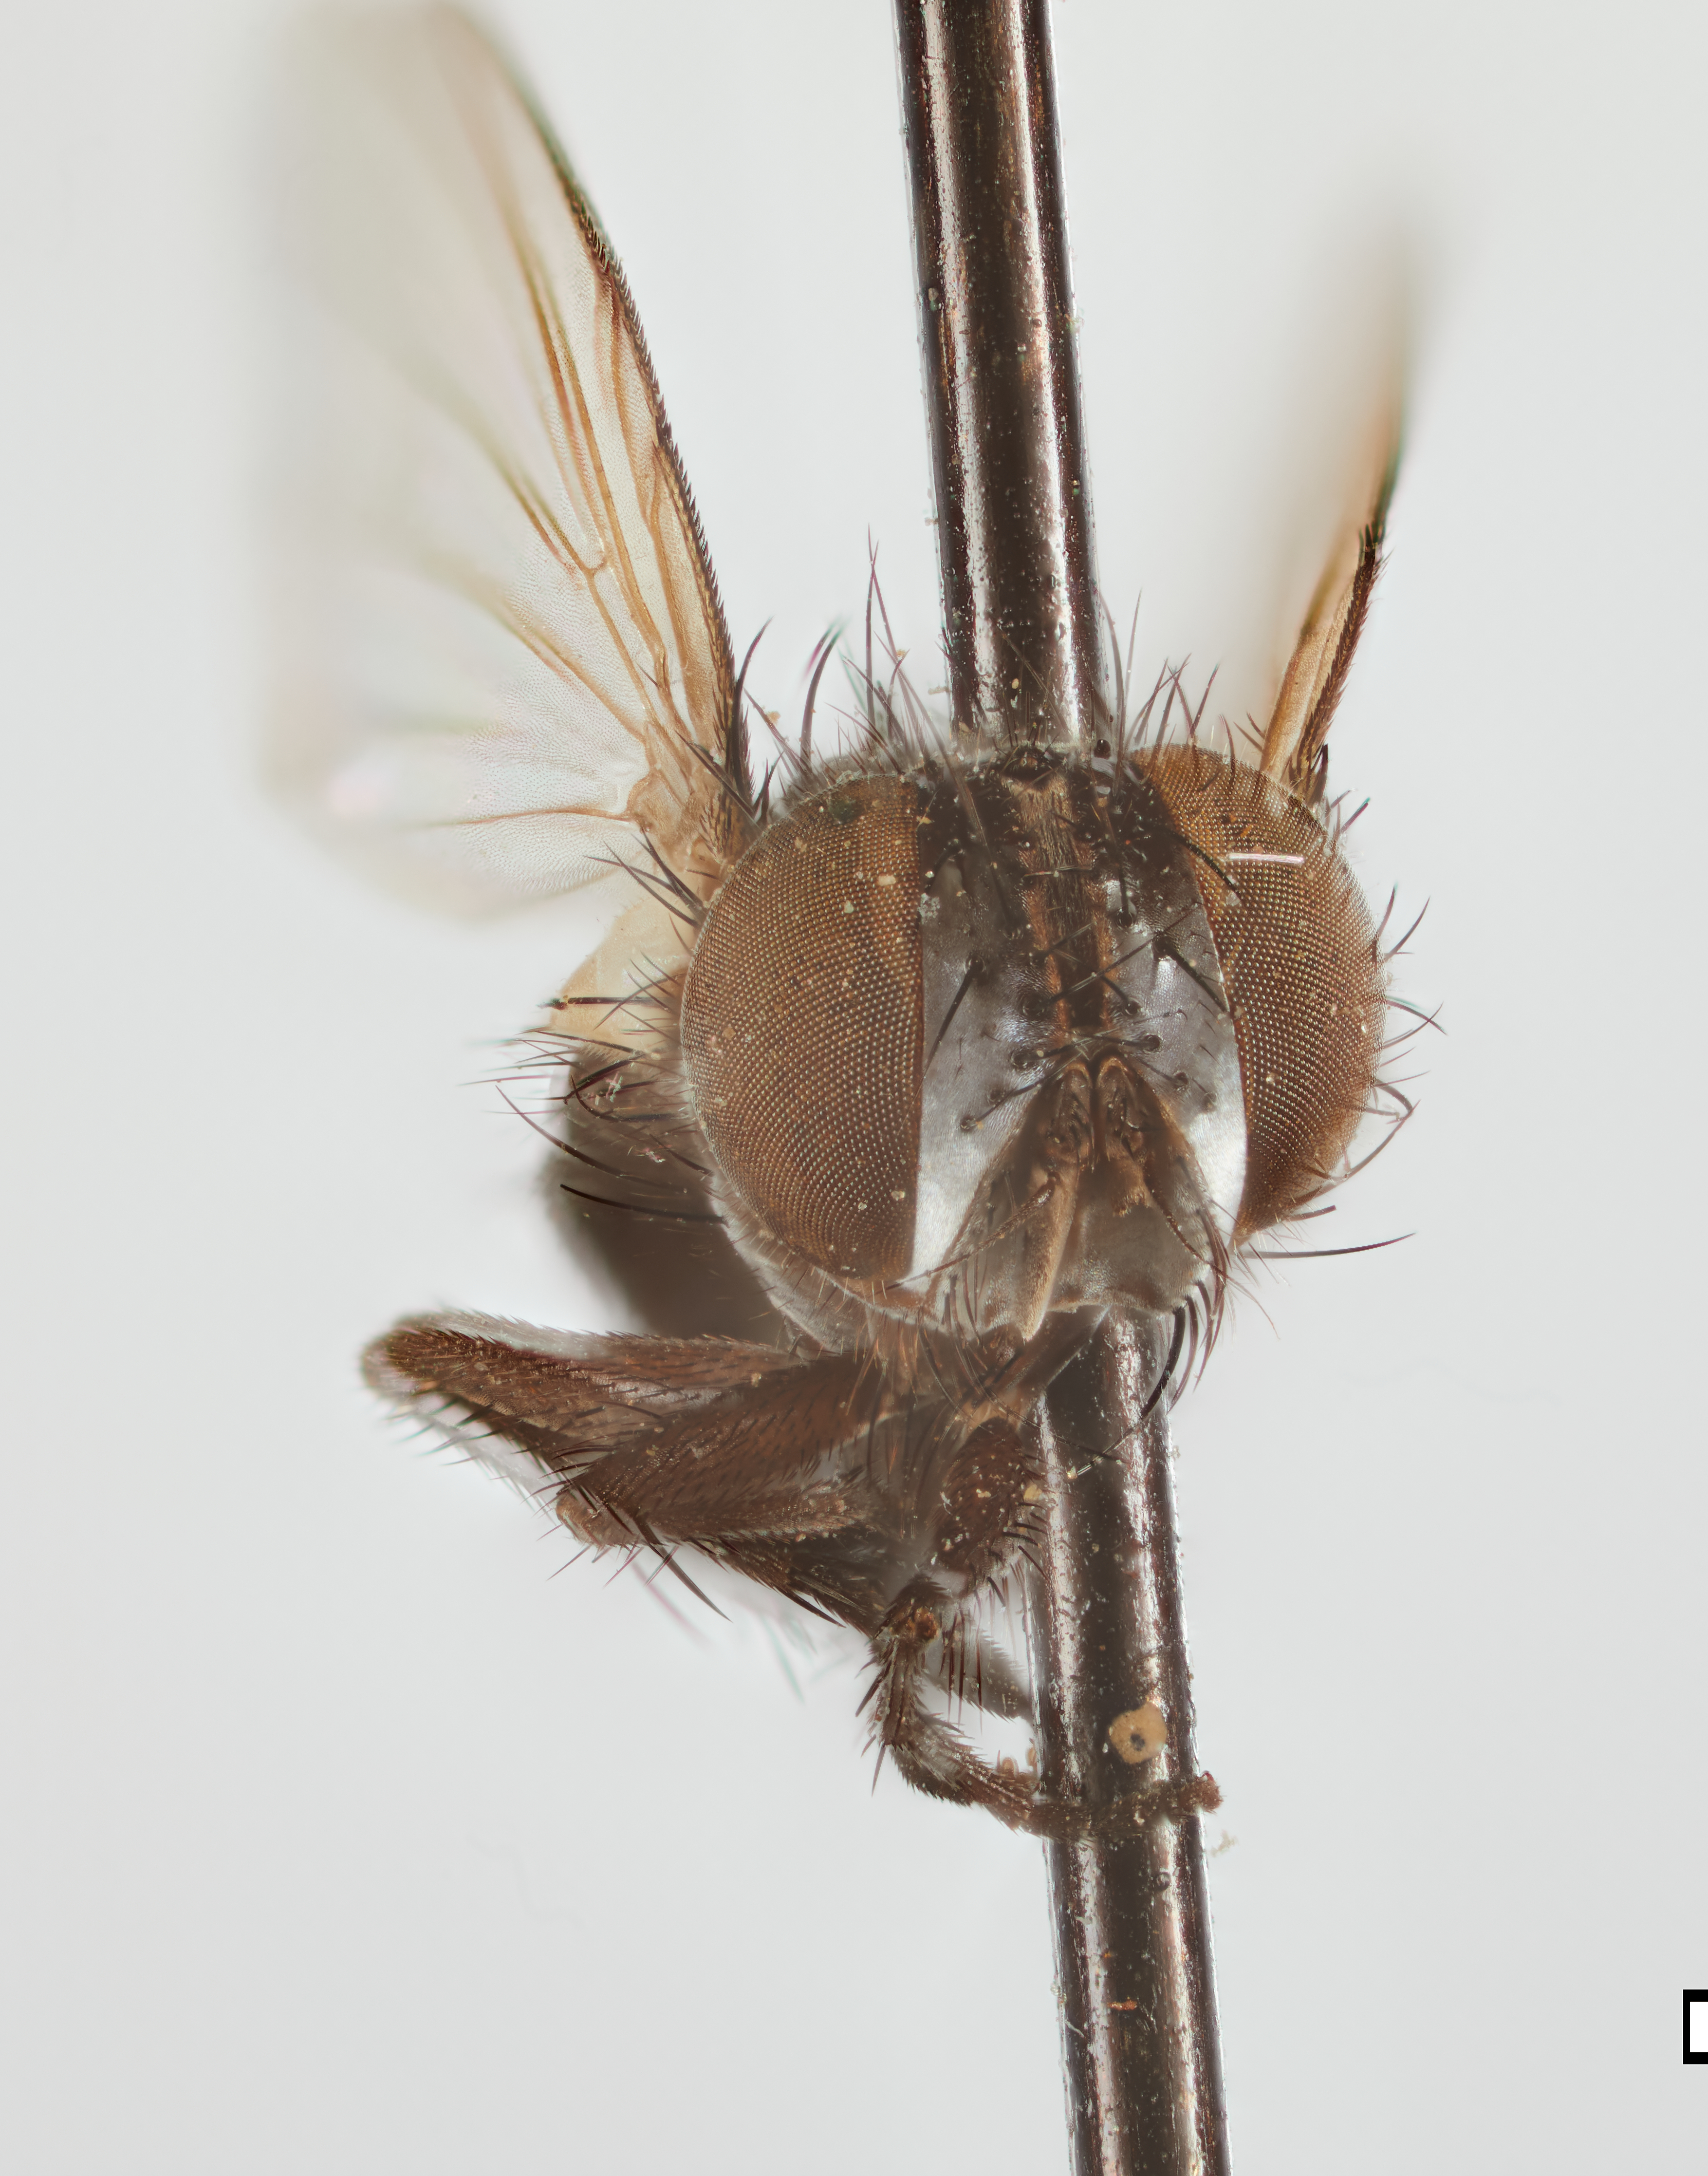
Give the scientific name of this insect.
Euloewiodoria eulalia
